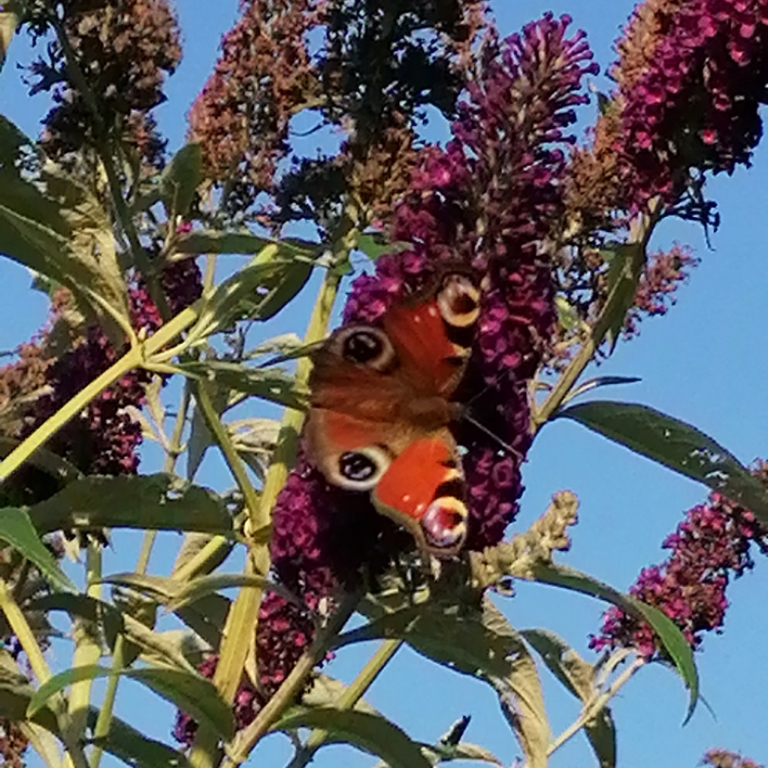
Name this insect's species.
Aglais io
